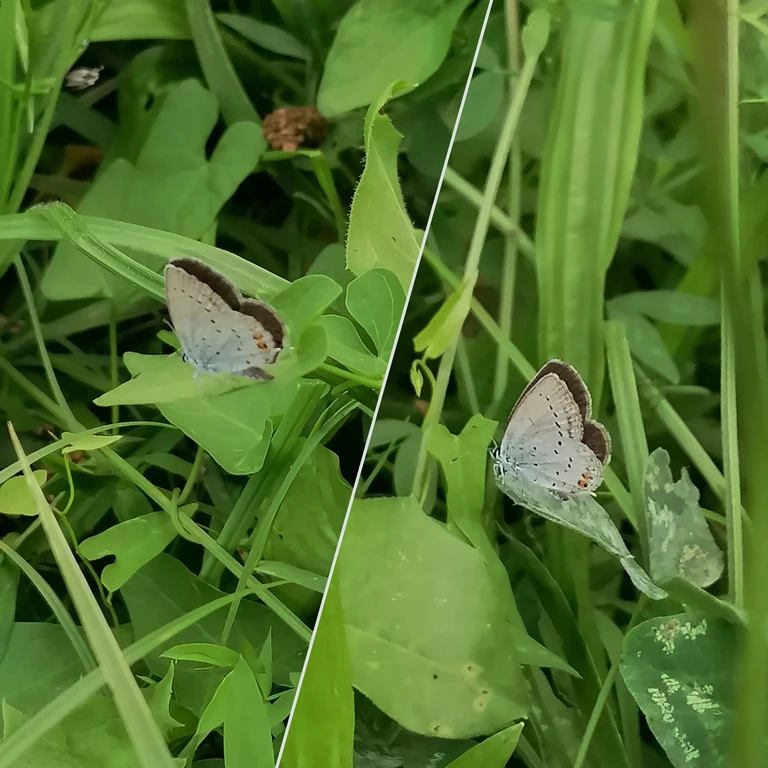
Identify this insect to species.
Cupido argiades (also Elkalyce argiades)
